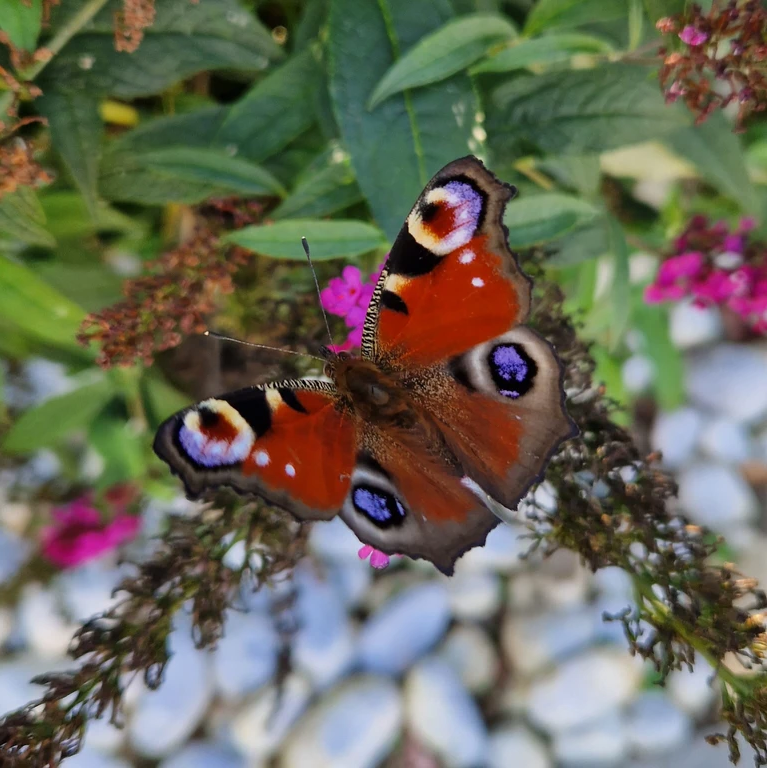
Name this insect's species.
Aglais io
